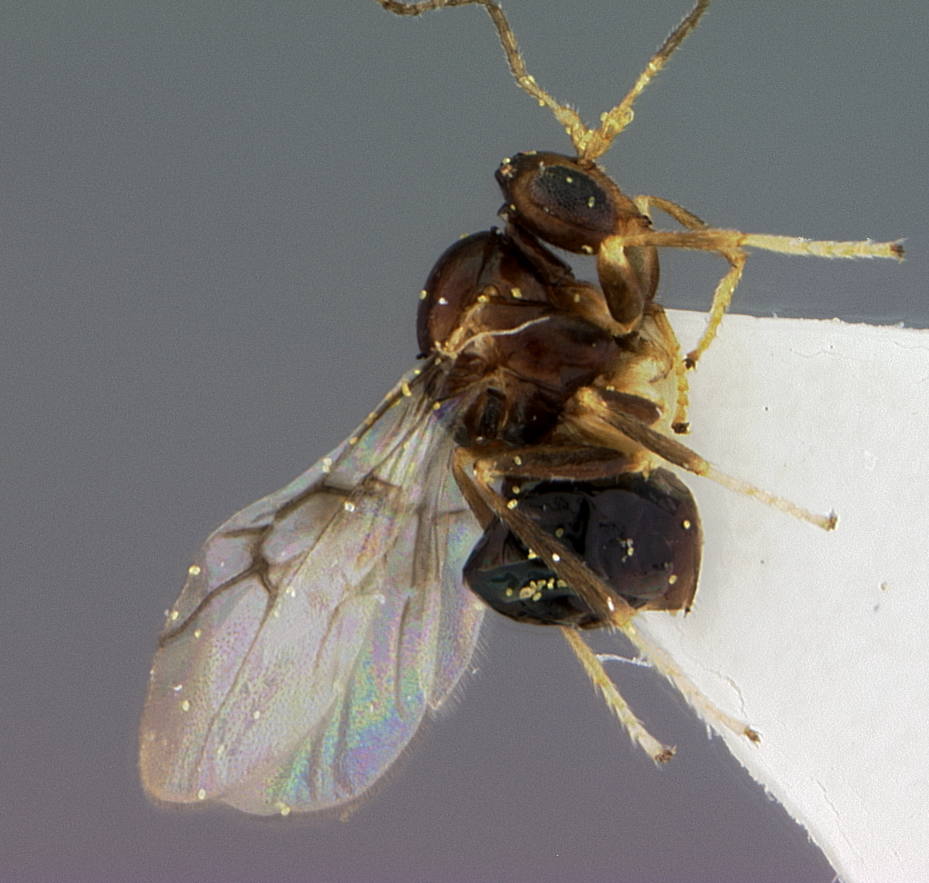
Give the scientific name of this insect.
Neuroterus christi
